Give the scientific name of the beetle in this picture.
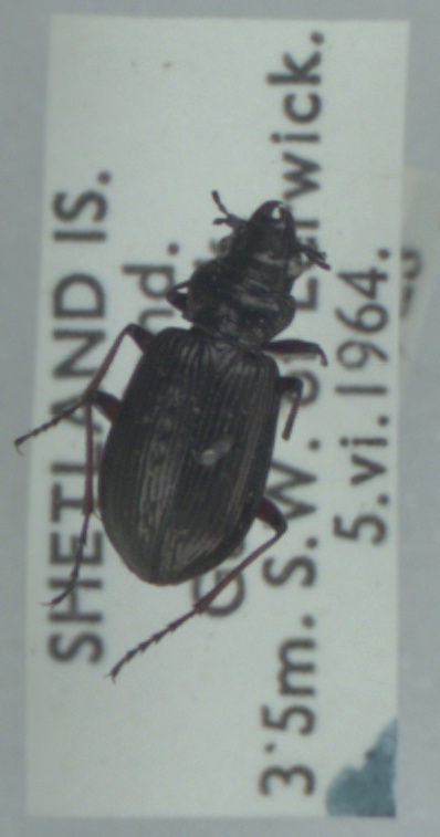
Pelophila borealis
